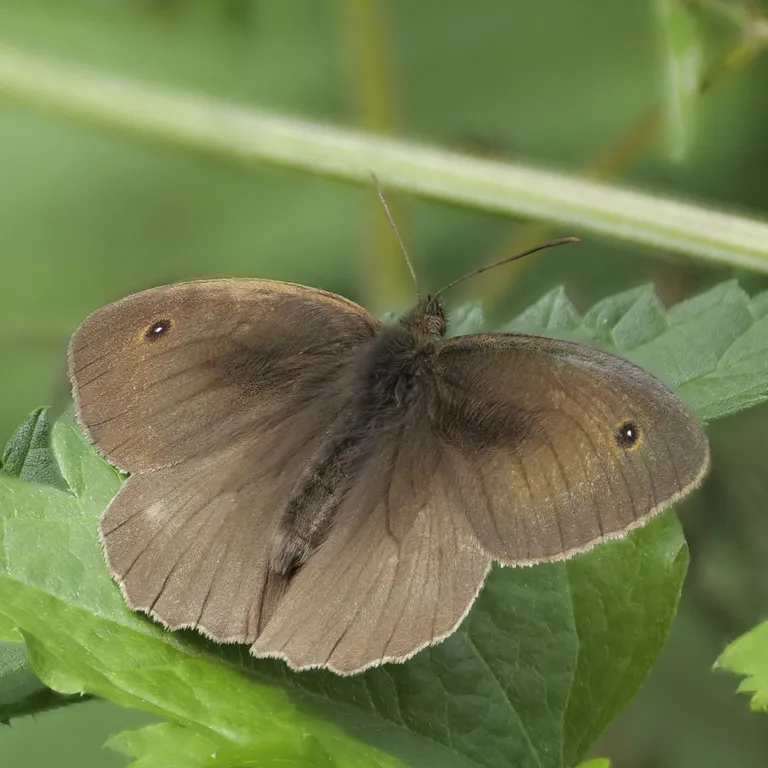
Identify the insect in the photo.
Maniola jurtina
